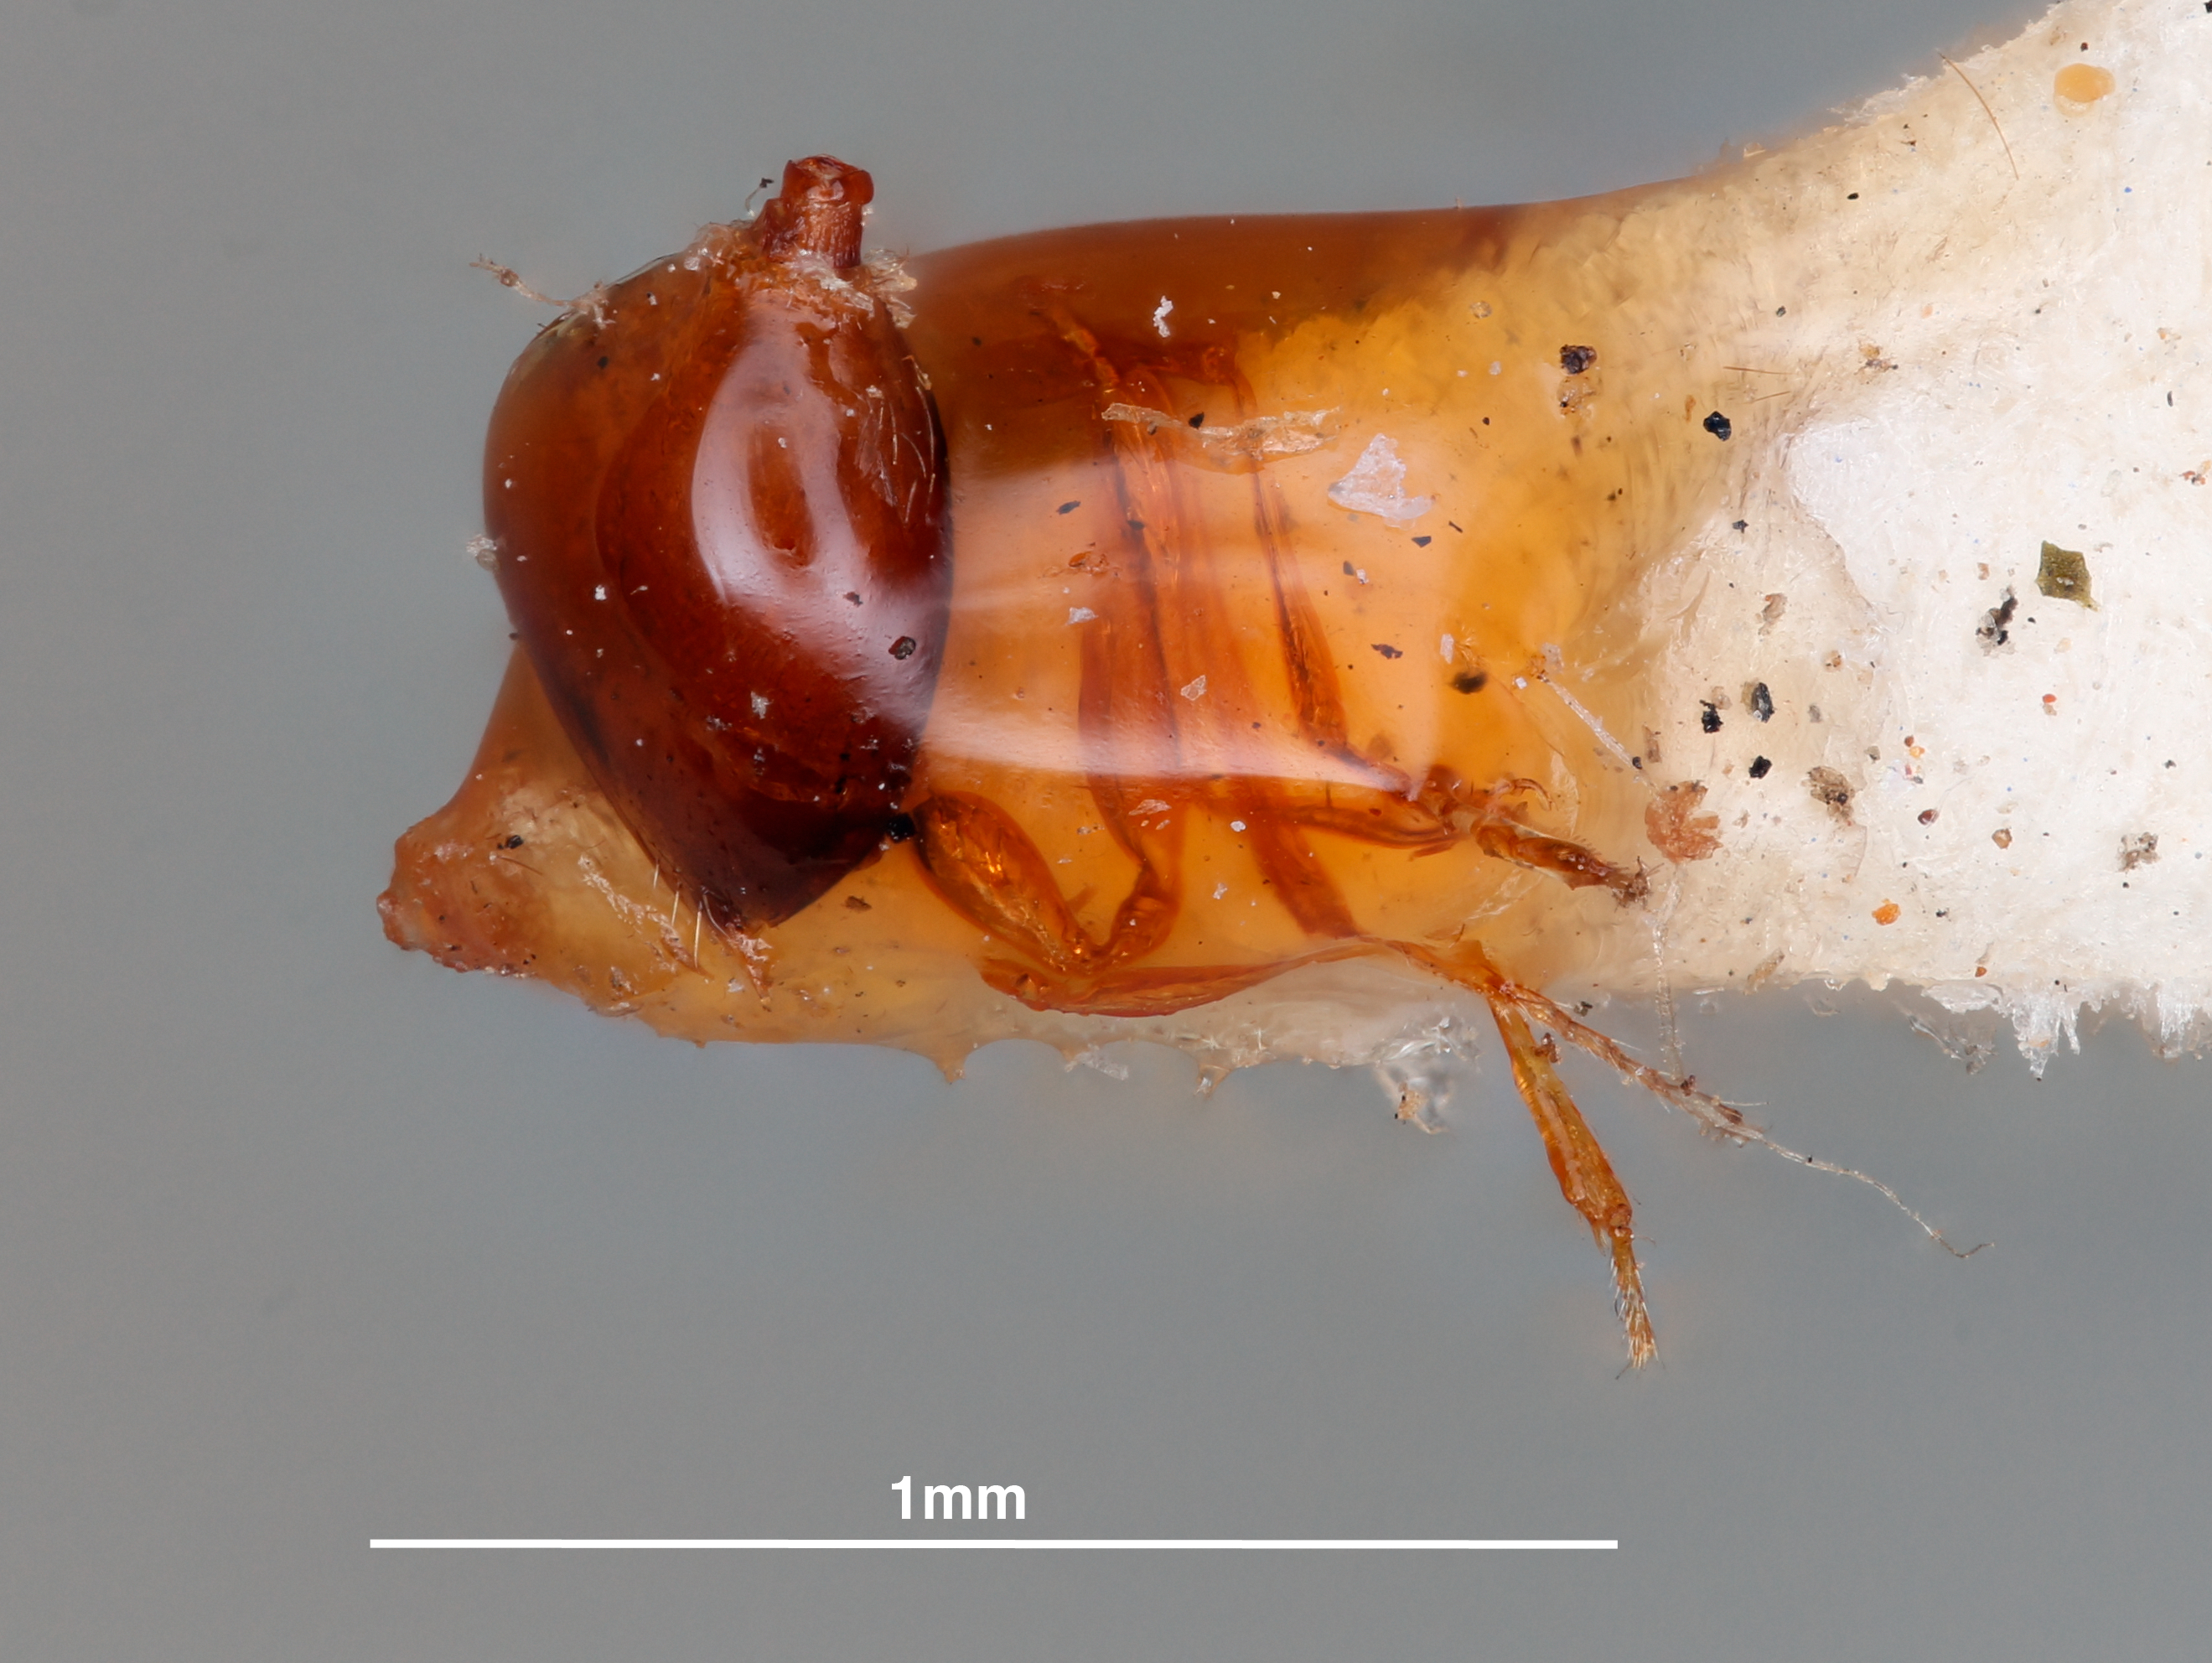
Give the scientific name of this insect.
Tetramerocera variabilis
